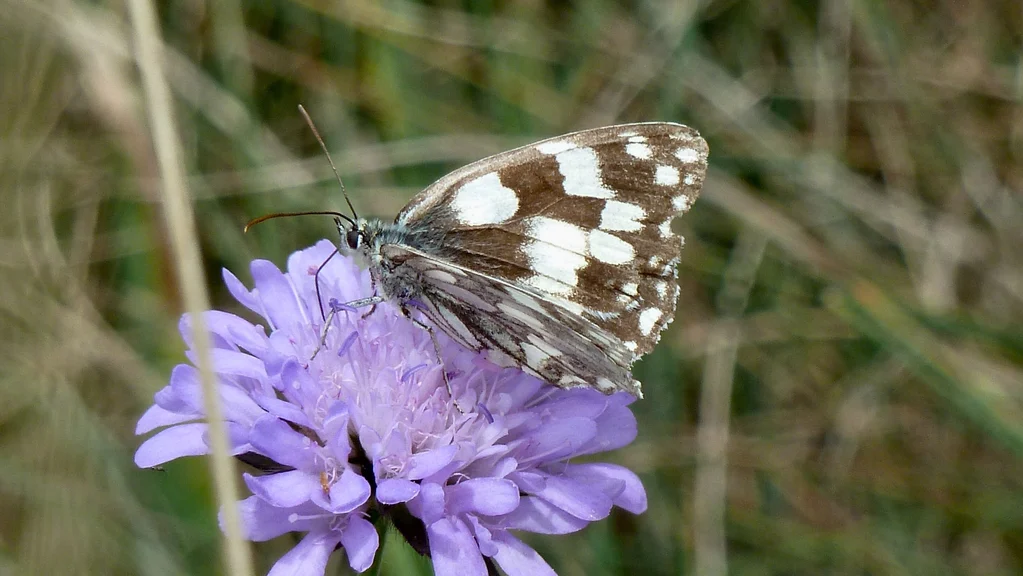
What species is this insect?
Melanargia galathea
